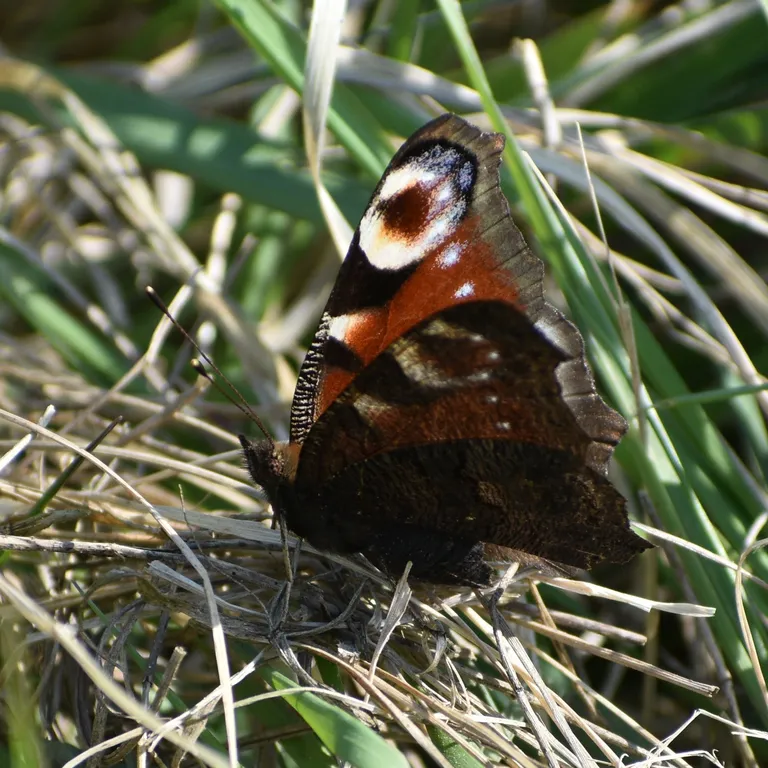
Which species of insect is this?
Aglais io
